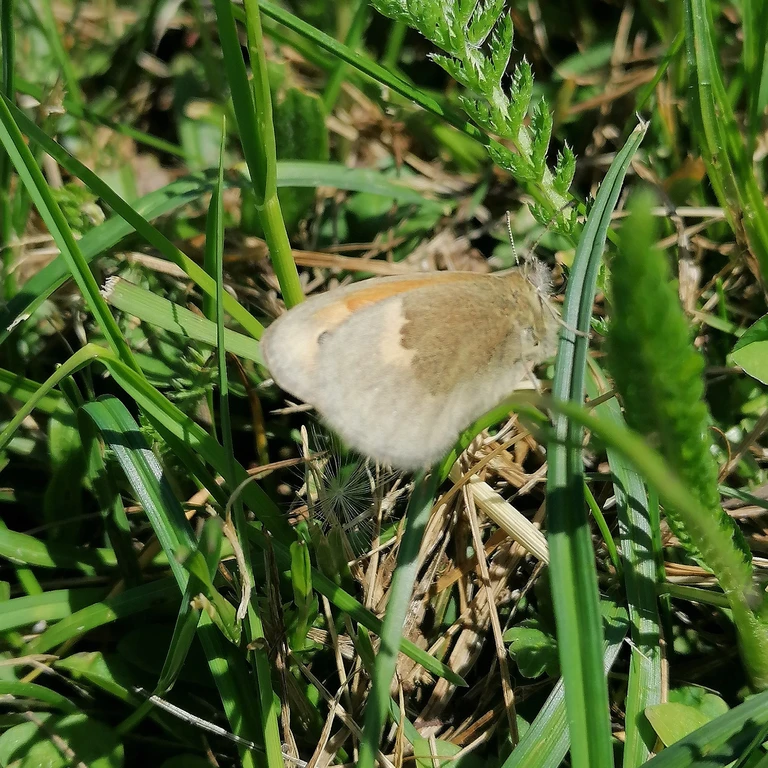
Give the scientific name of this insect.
Coenonympha pamphilus
